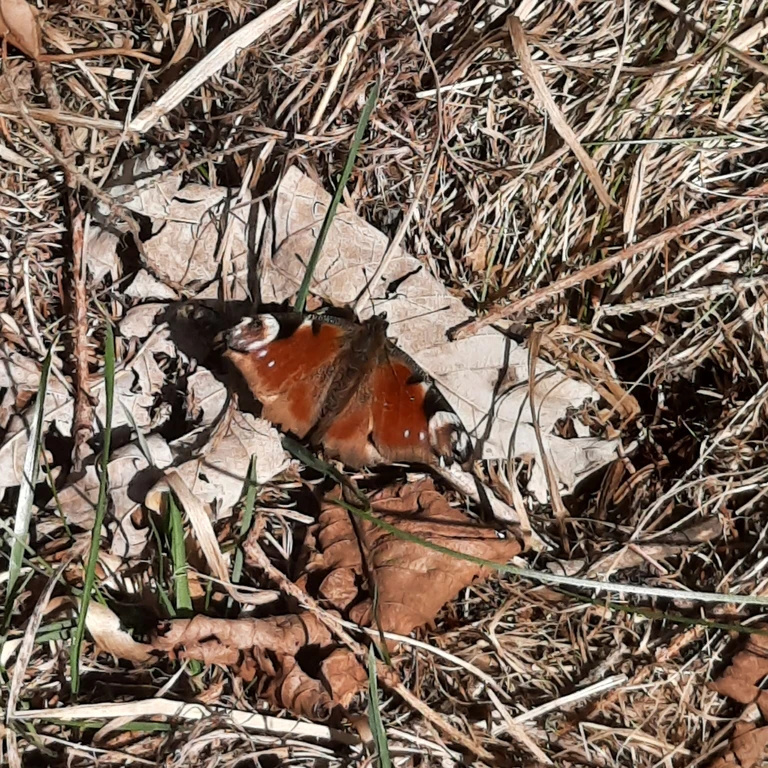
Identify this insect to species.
Aglais io
